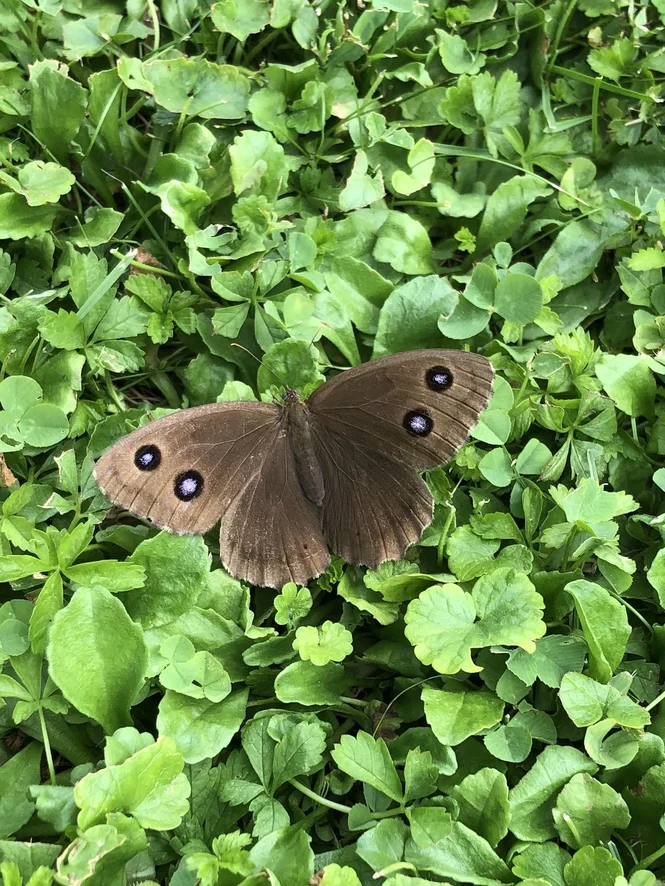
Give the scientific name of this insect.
Minois dryas
